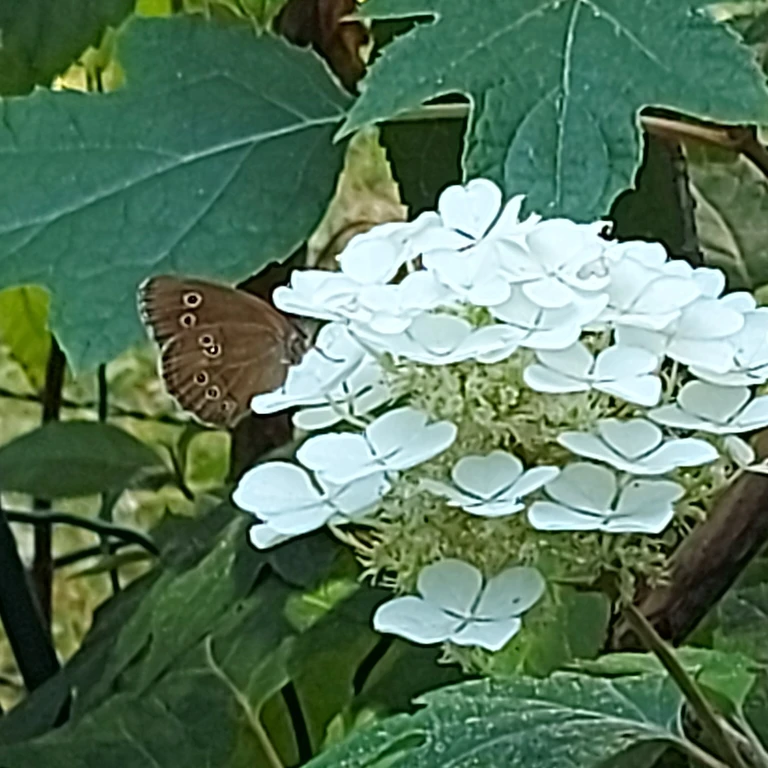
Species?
Aphantopus hyperantus
